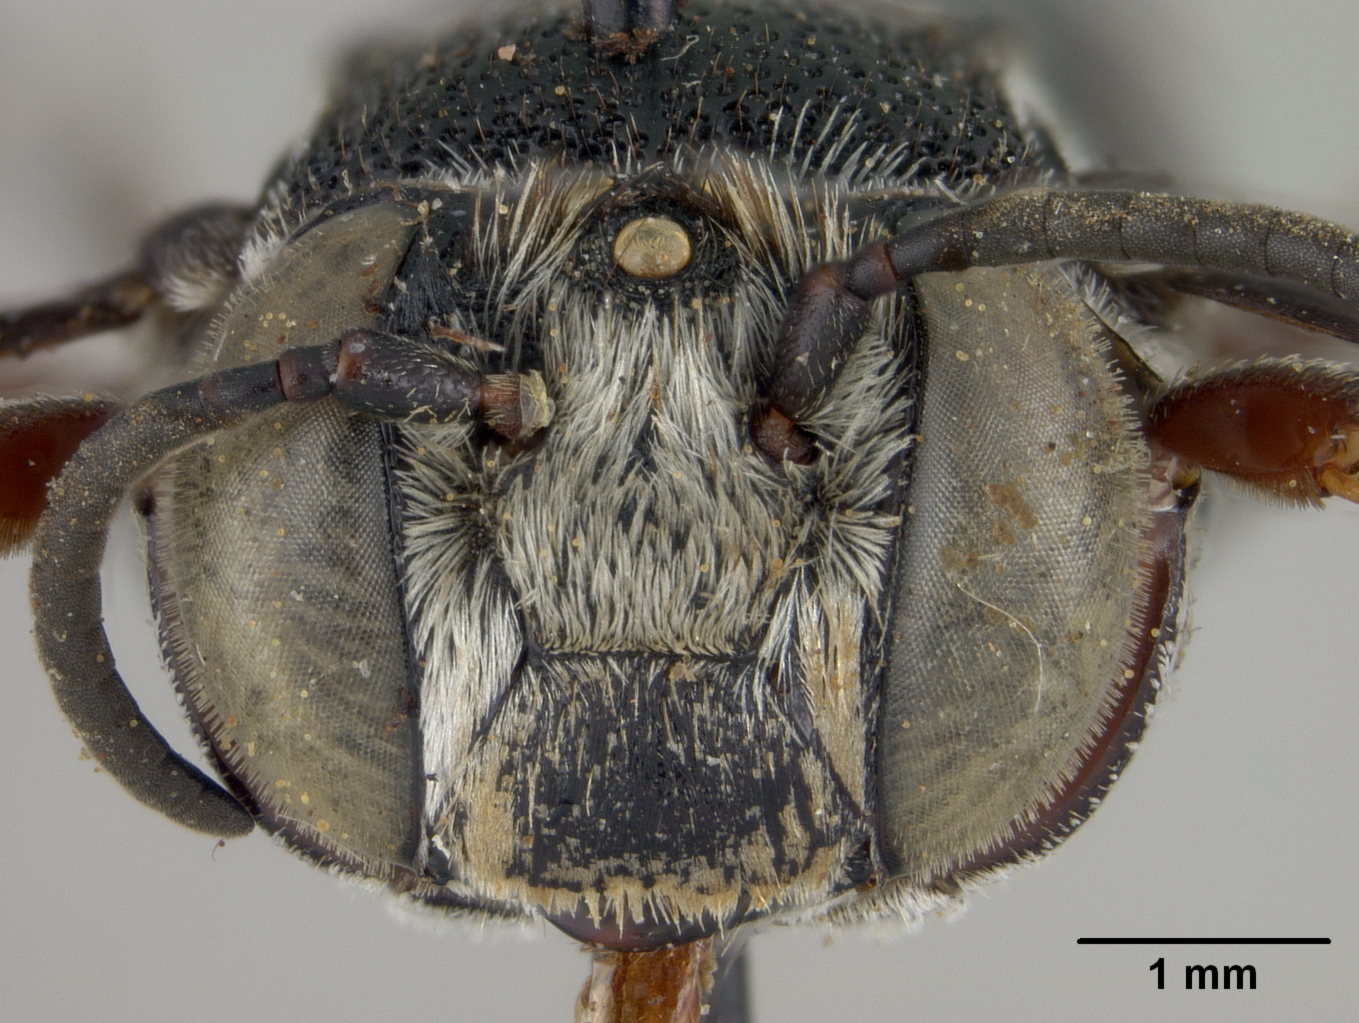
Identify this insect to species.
Coelioxys dolichantha
